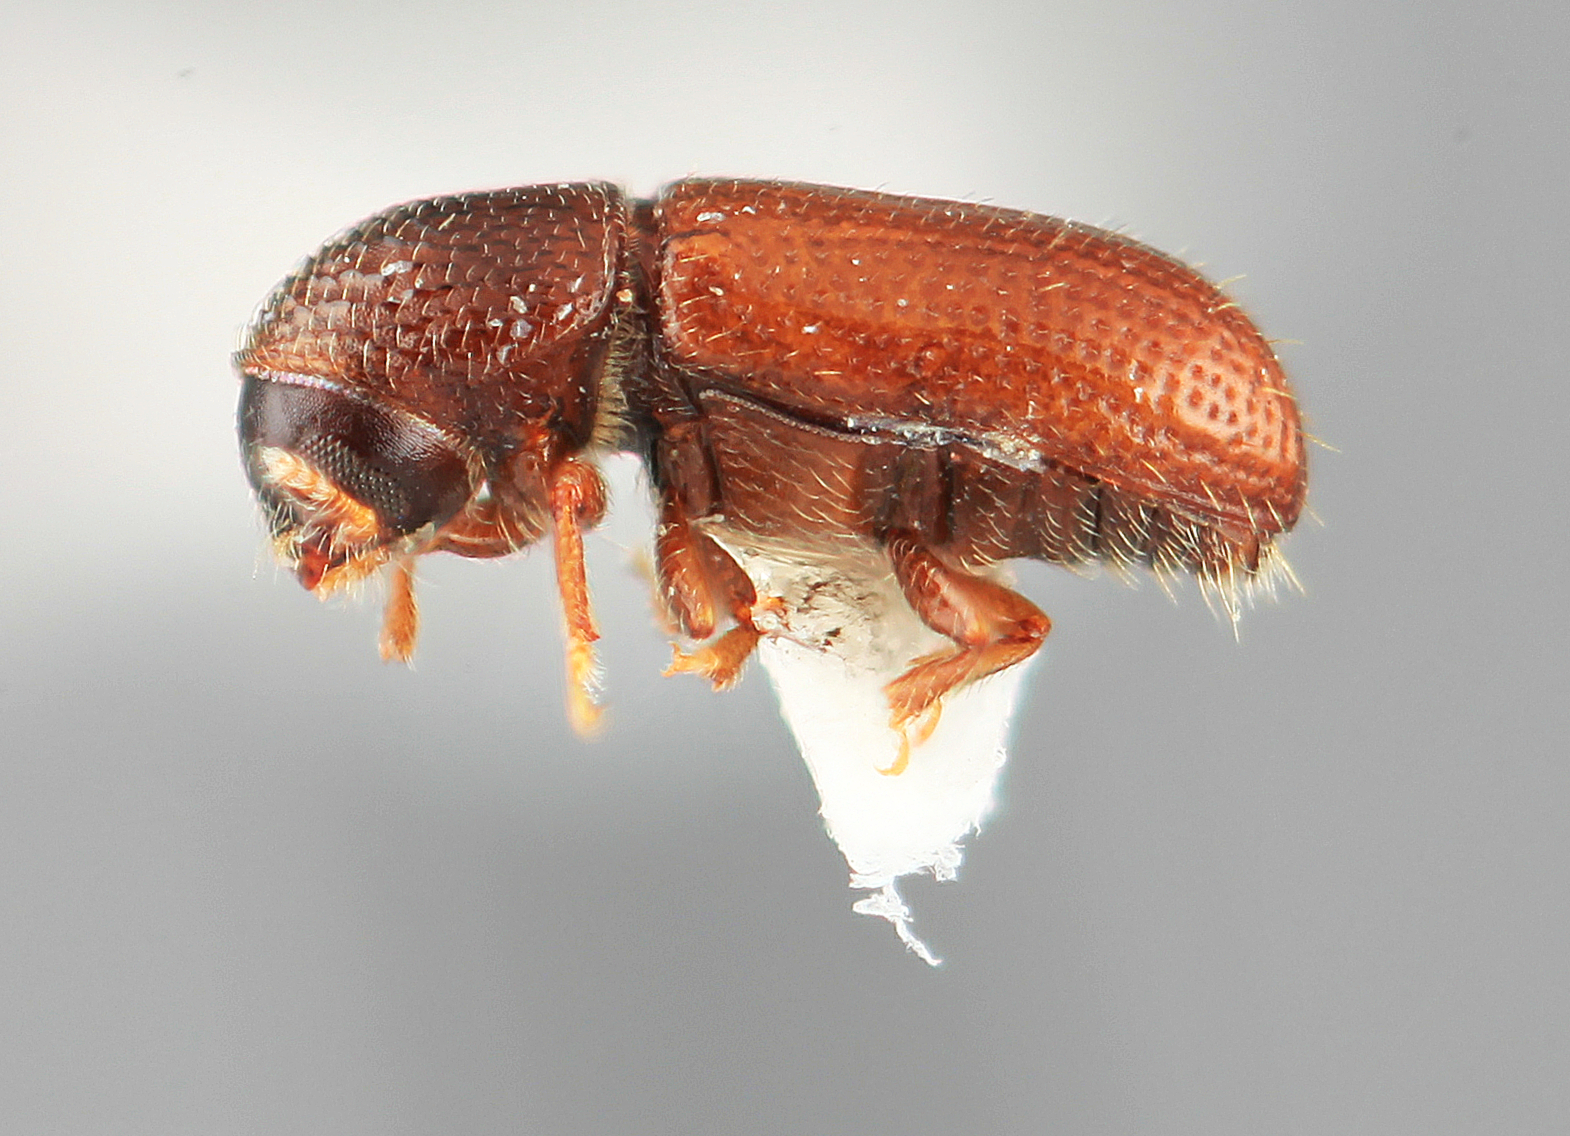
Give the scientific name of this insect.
Pityophthorus simplicis
